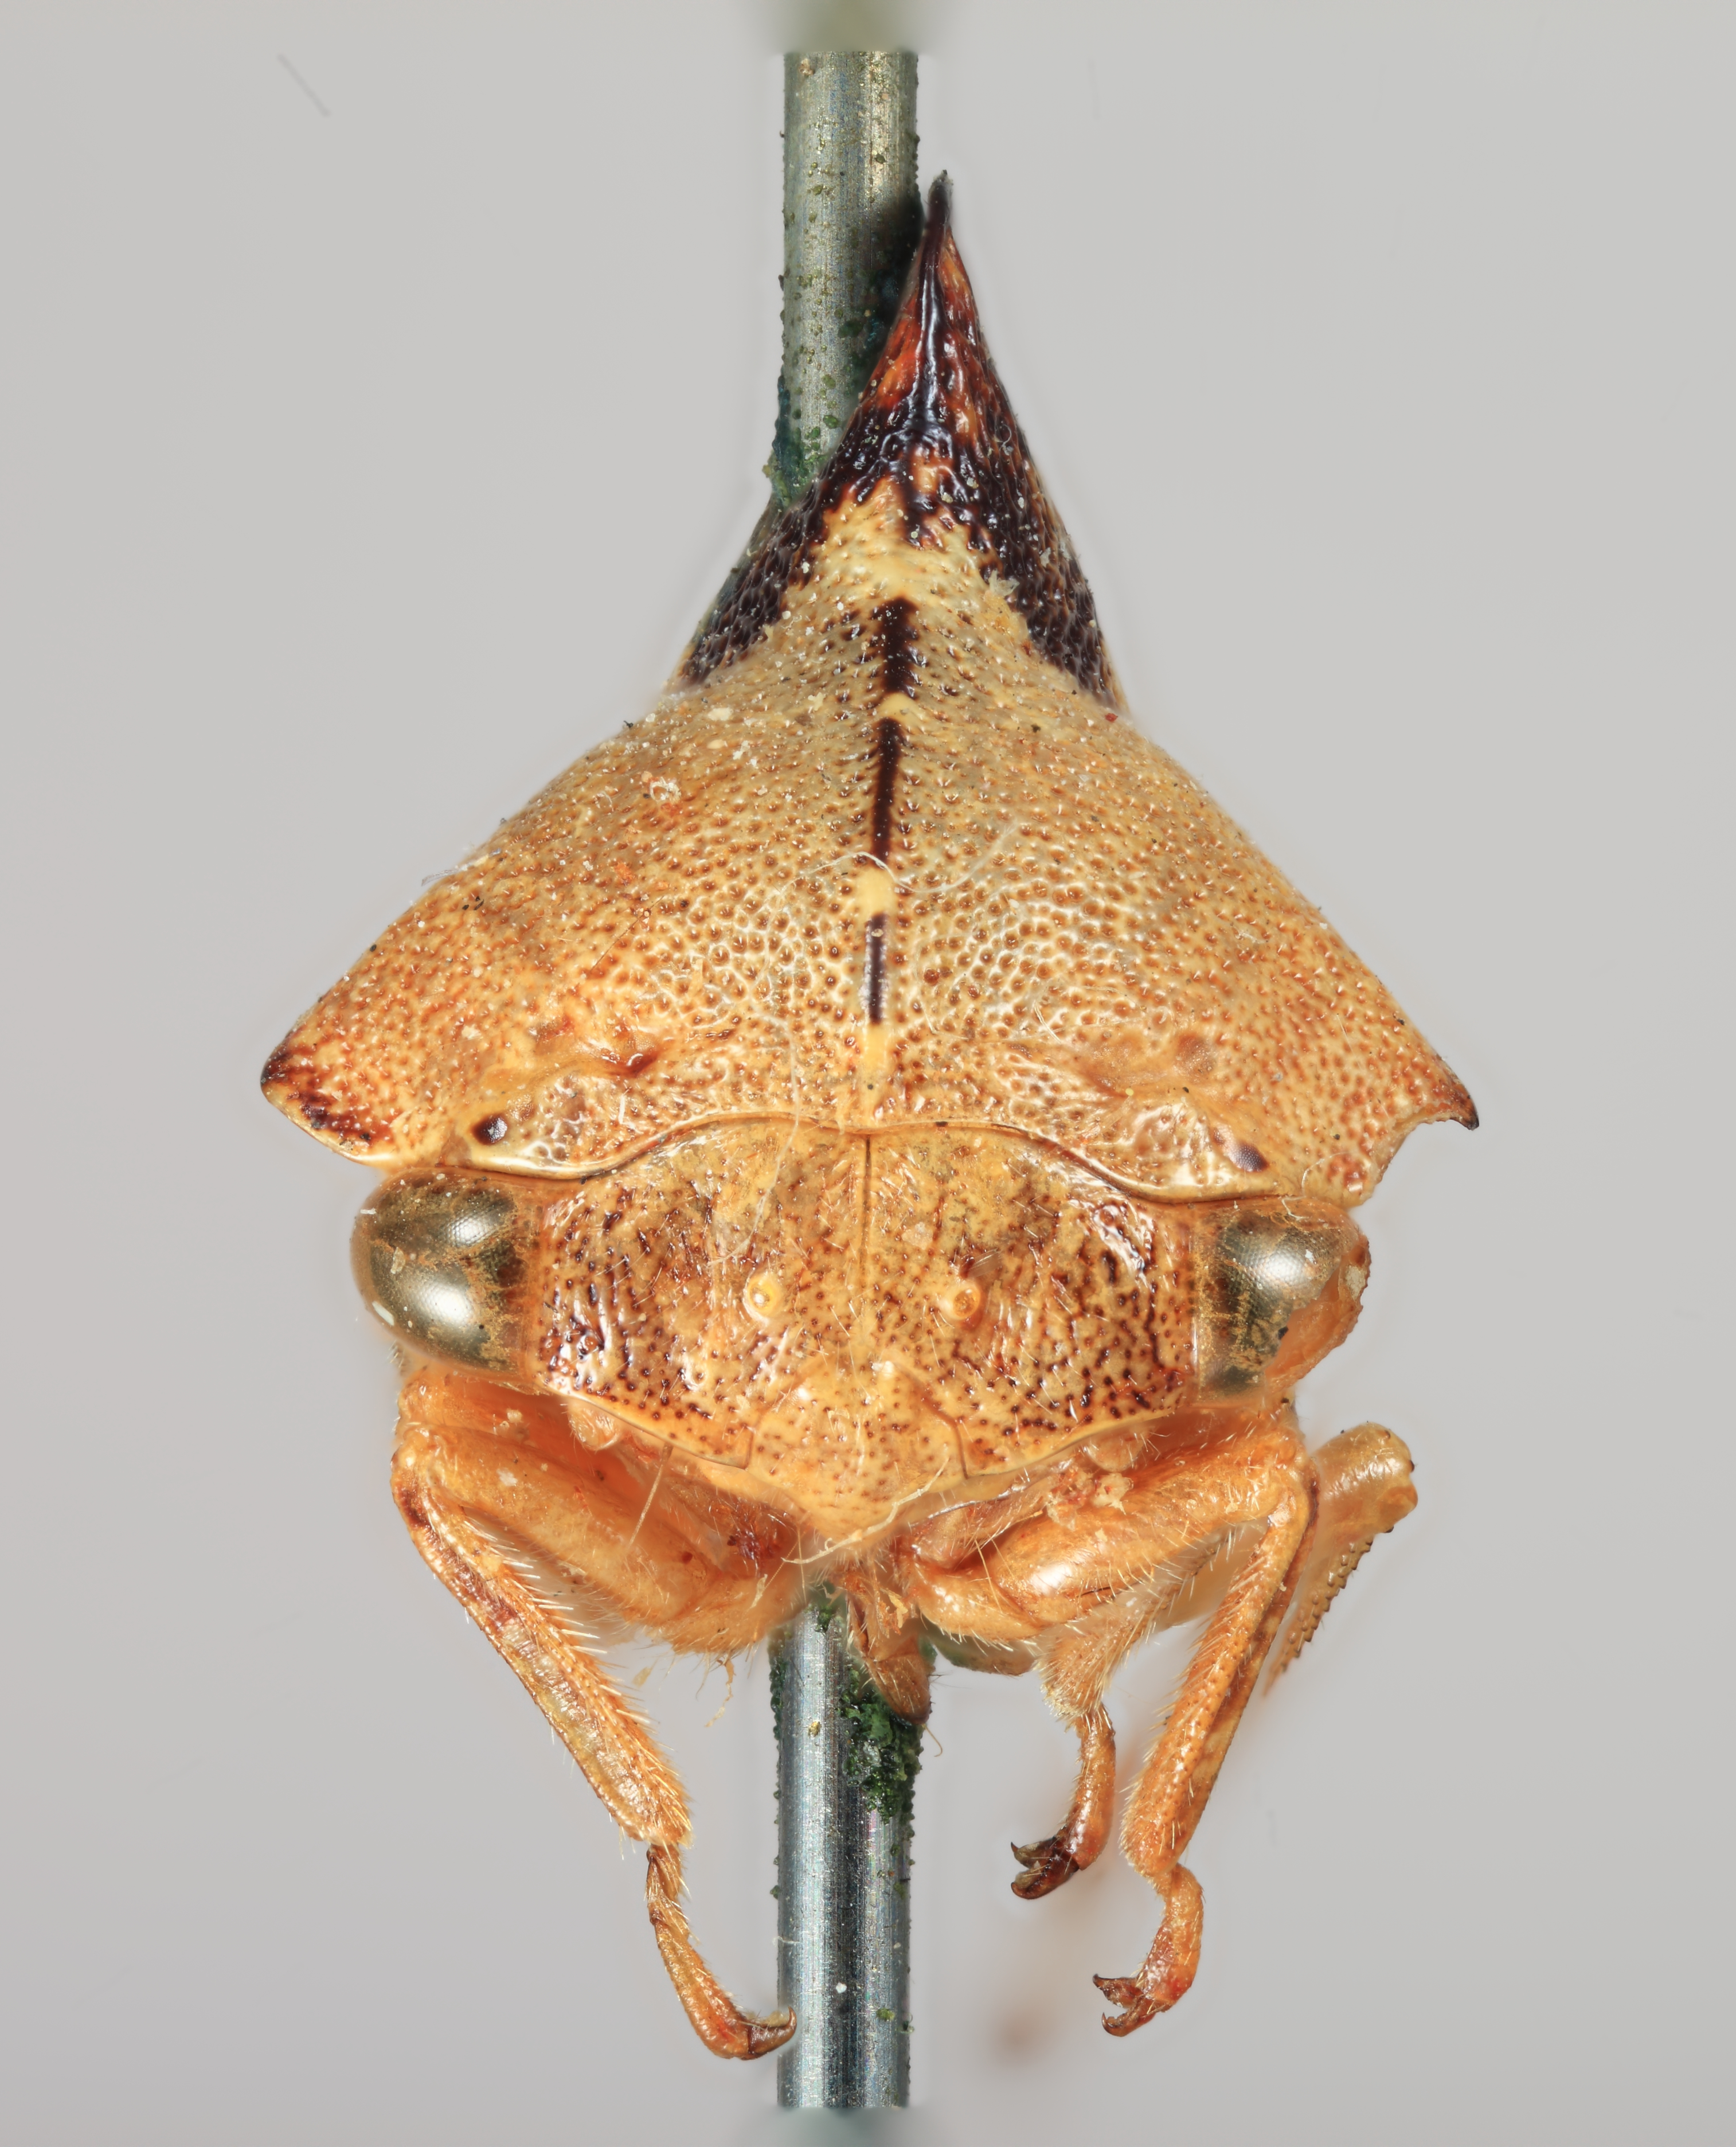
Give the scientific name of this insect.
Telamona decorata
